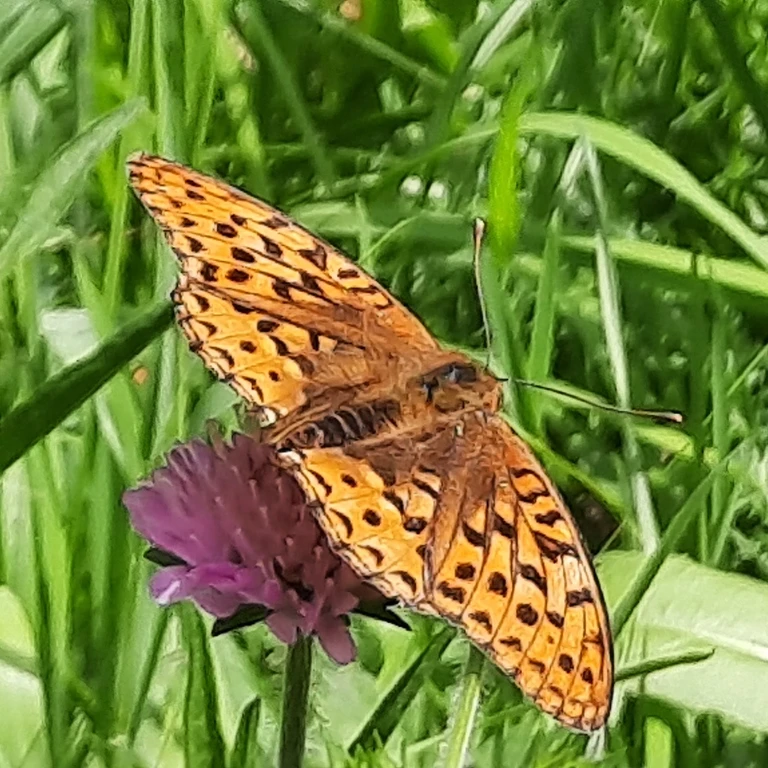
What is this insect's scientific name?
Fabriciana adippe
